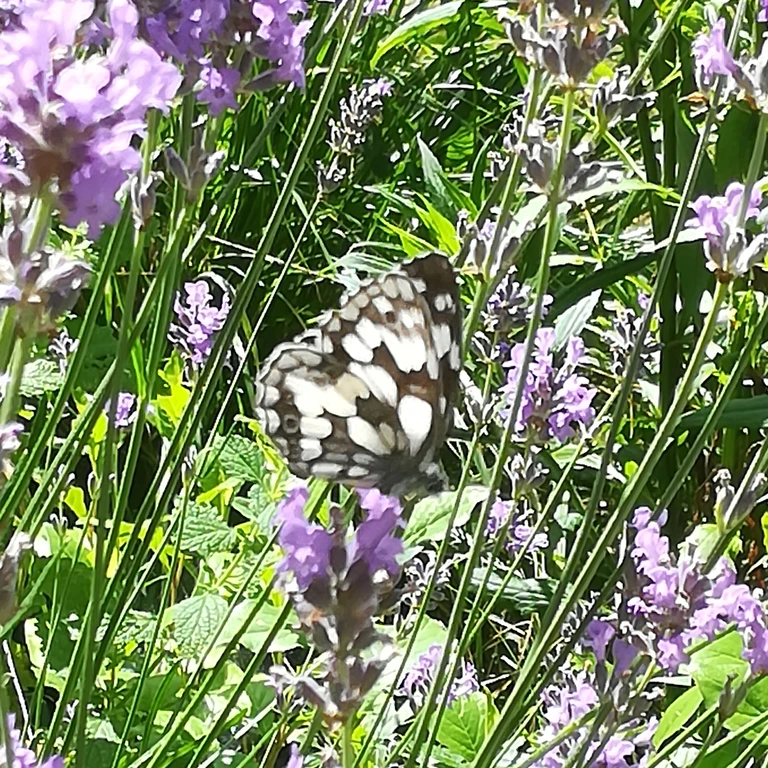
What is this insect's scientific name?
Melanargia galathea
